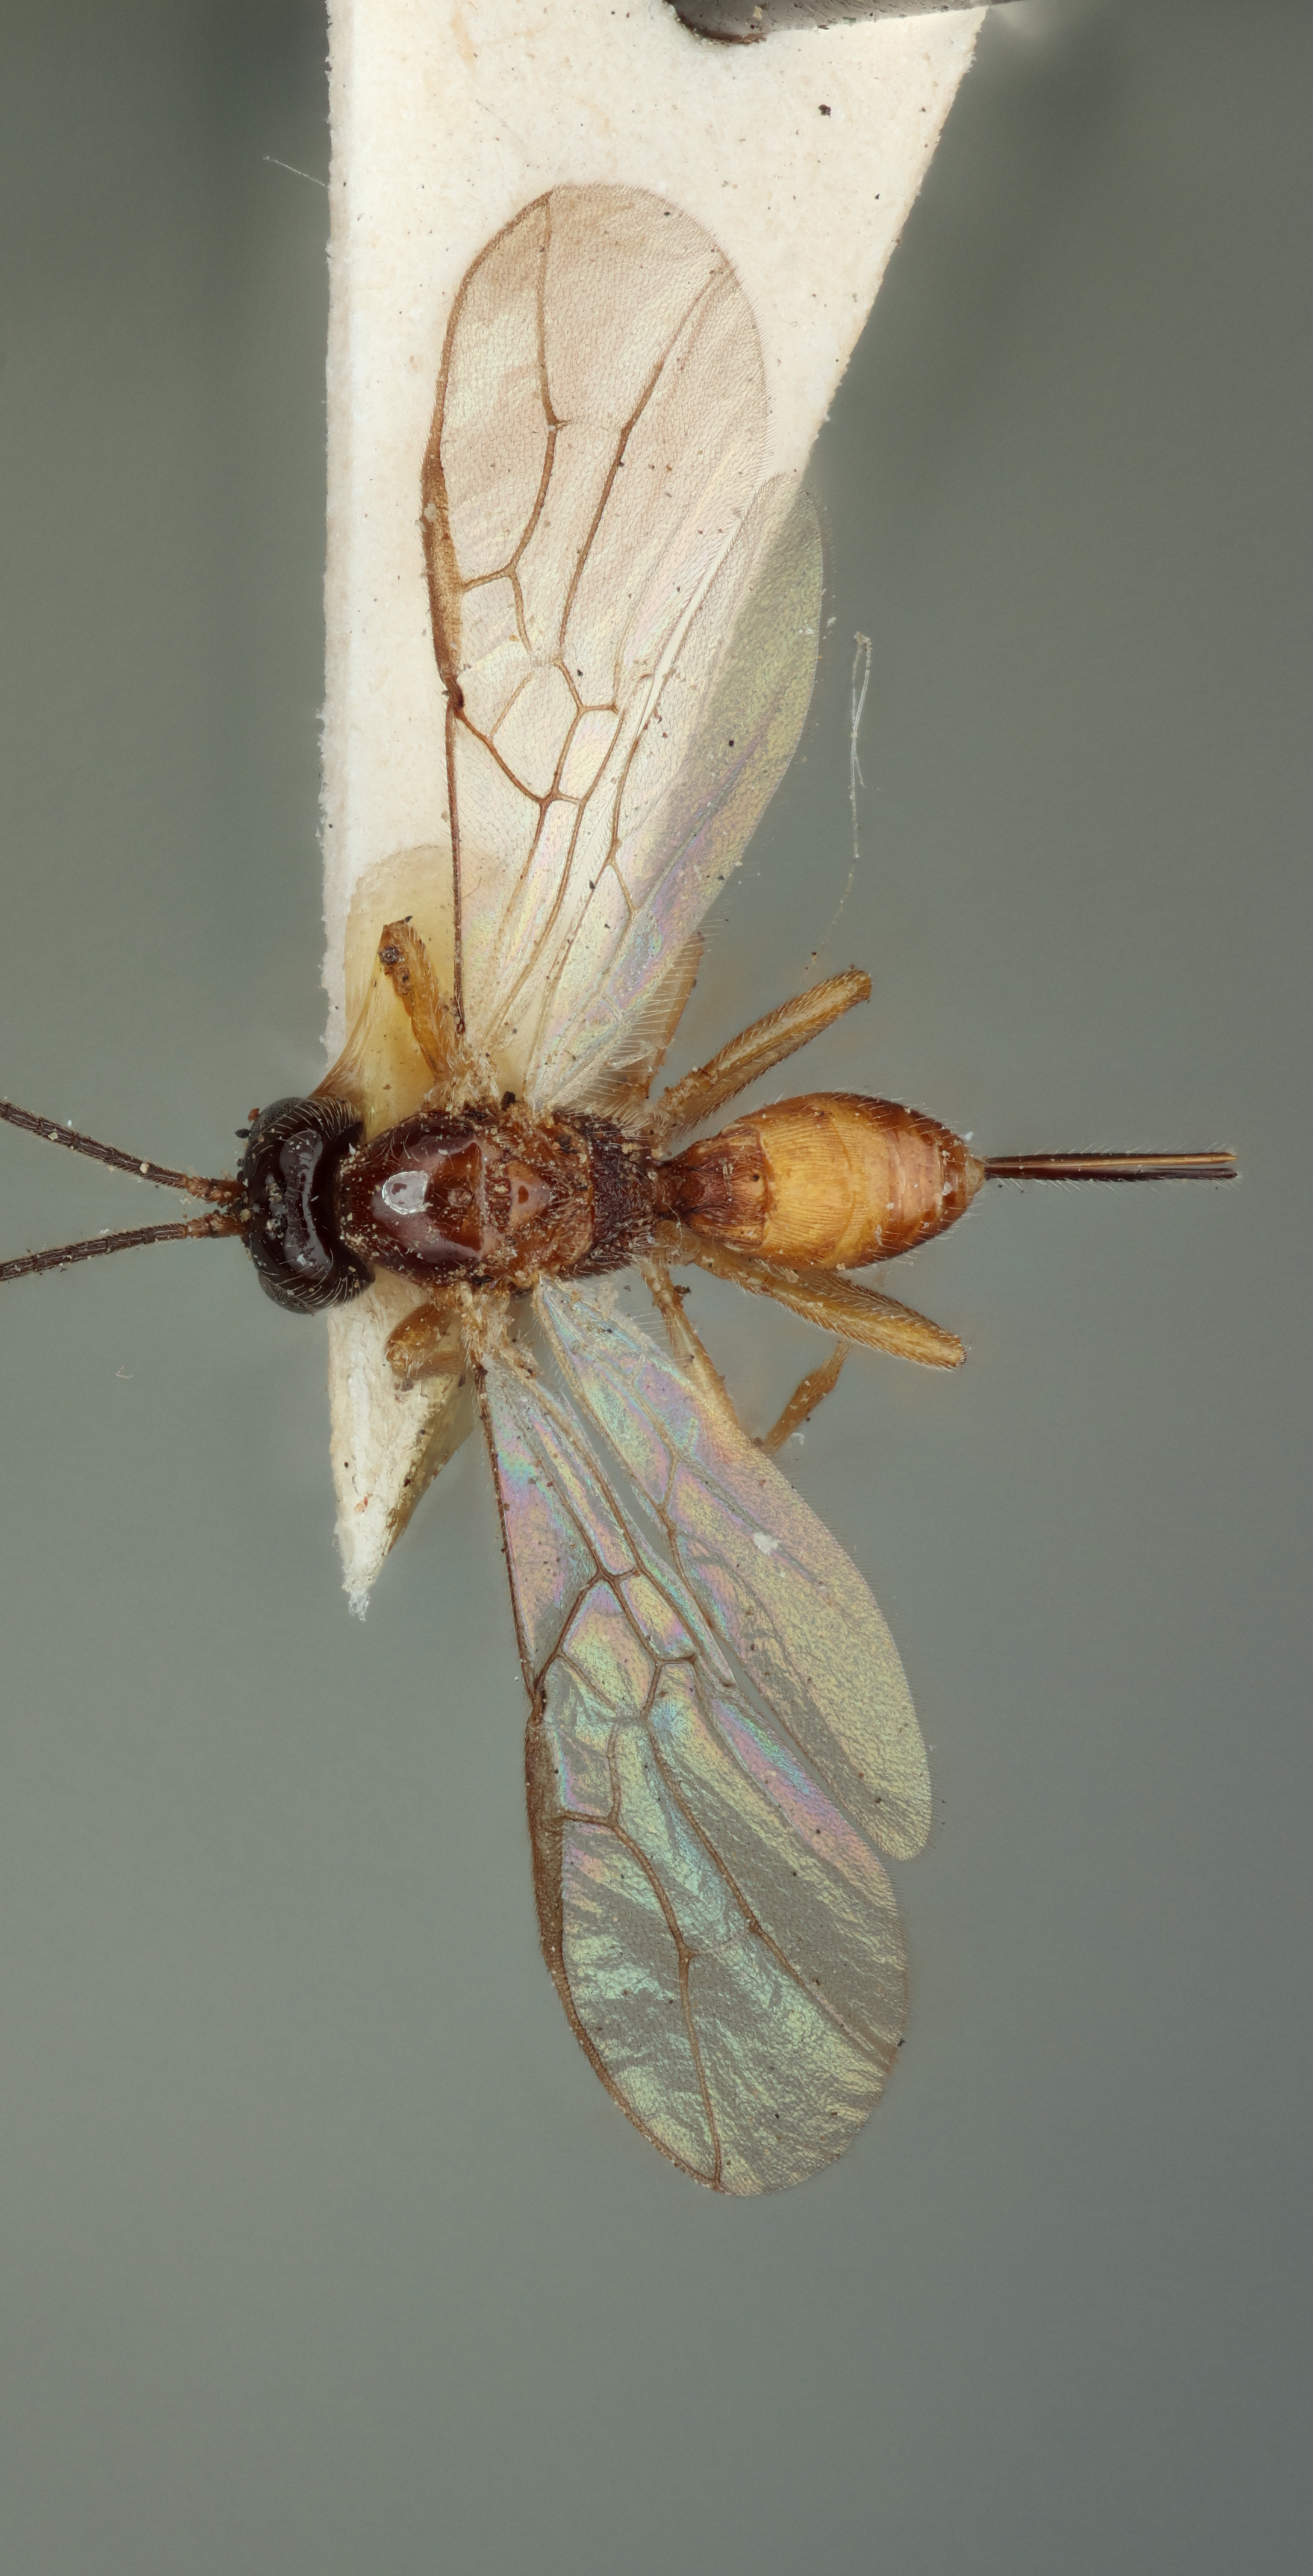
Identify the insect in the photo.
Opius downesi
